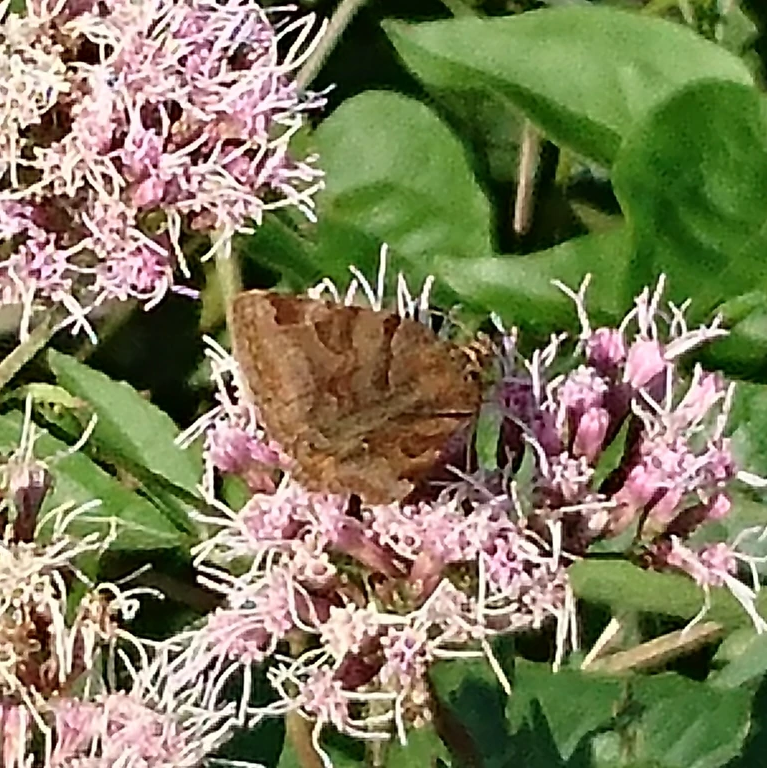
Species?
Euclidia glyphica
